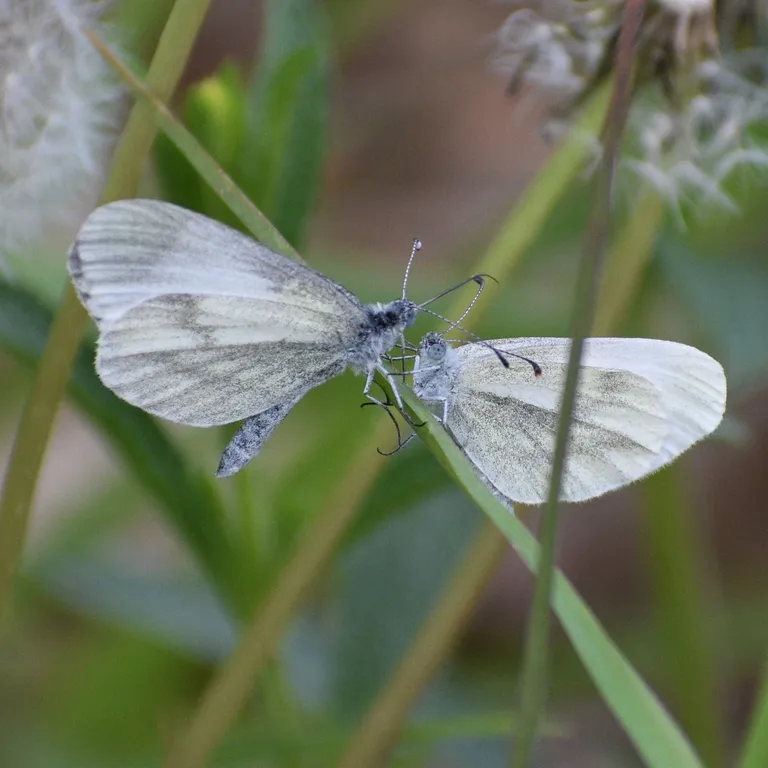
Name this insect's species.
Leptidea sinapis/juvernica
